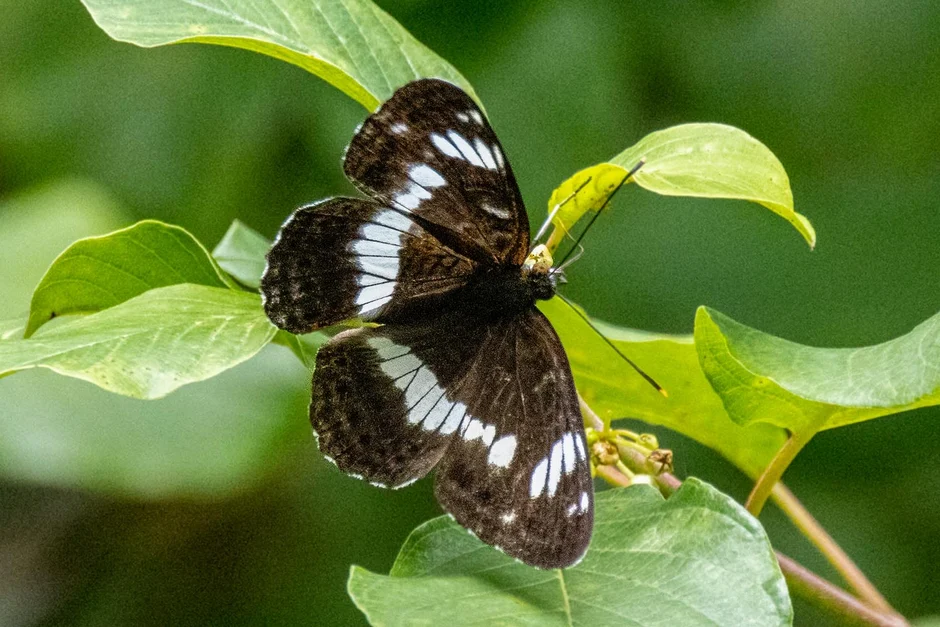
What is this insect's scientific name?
Limenitis camilla (also Ladoga camilla)
